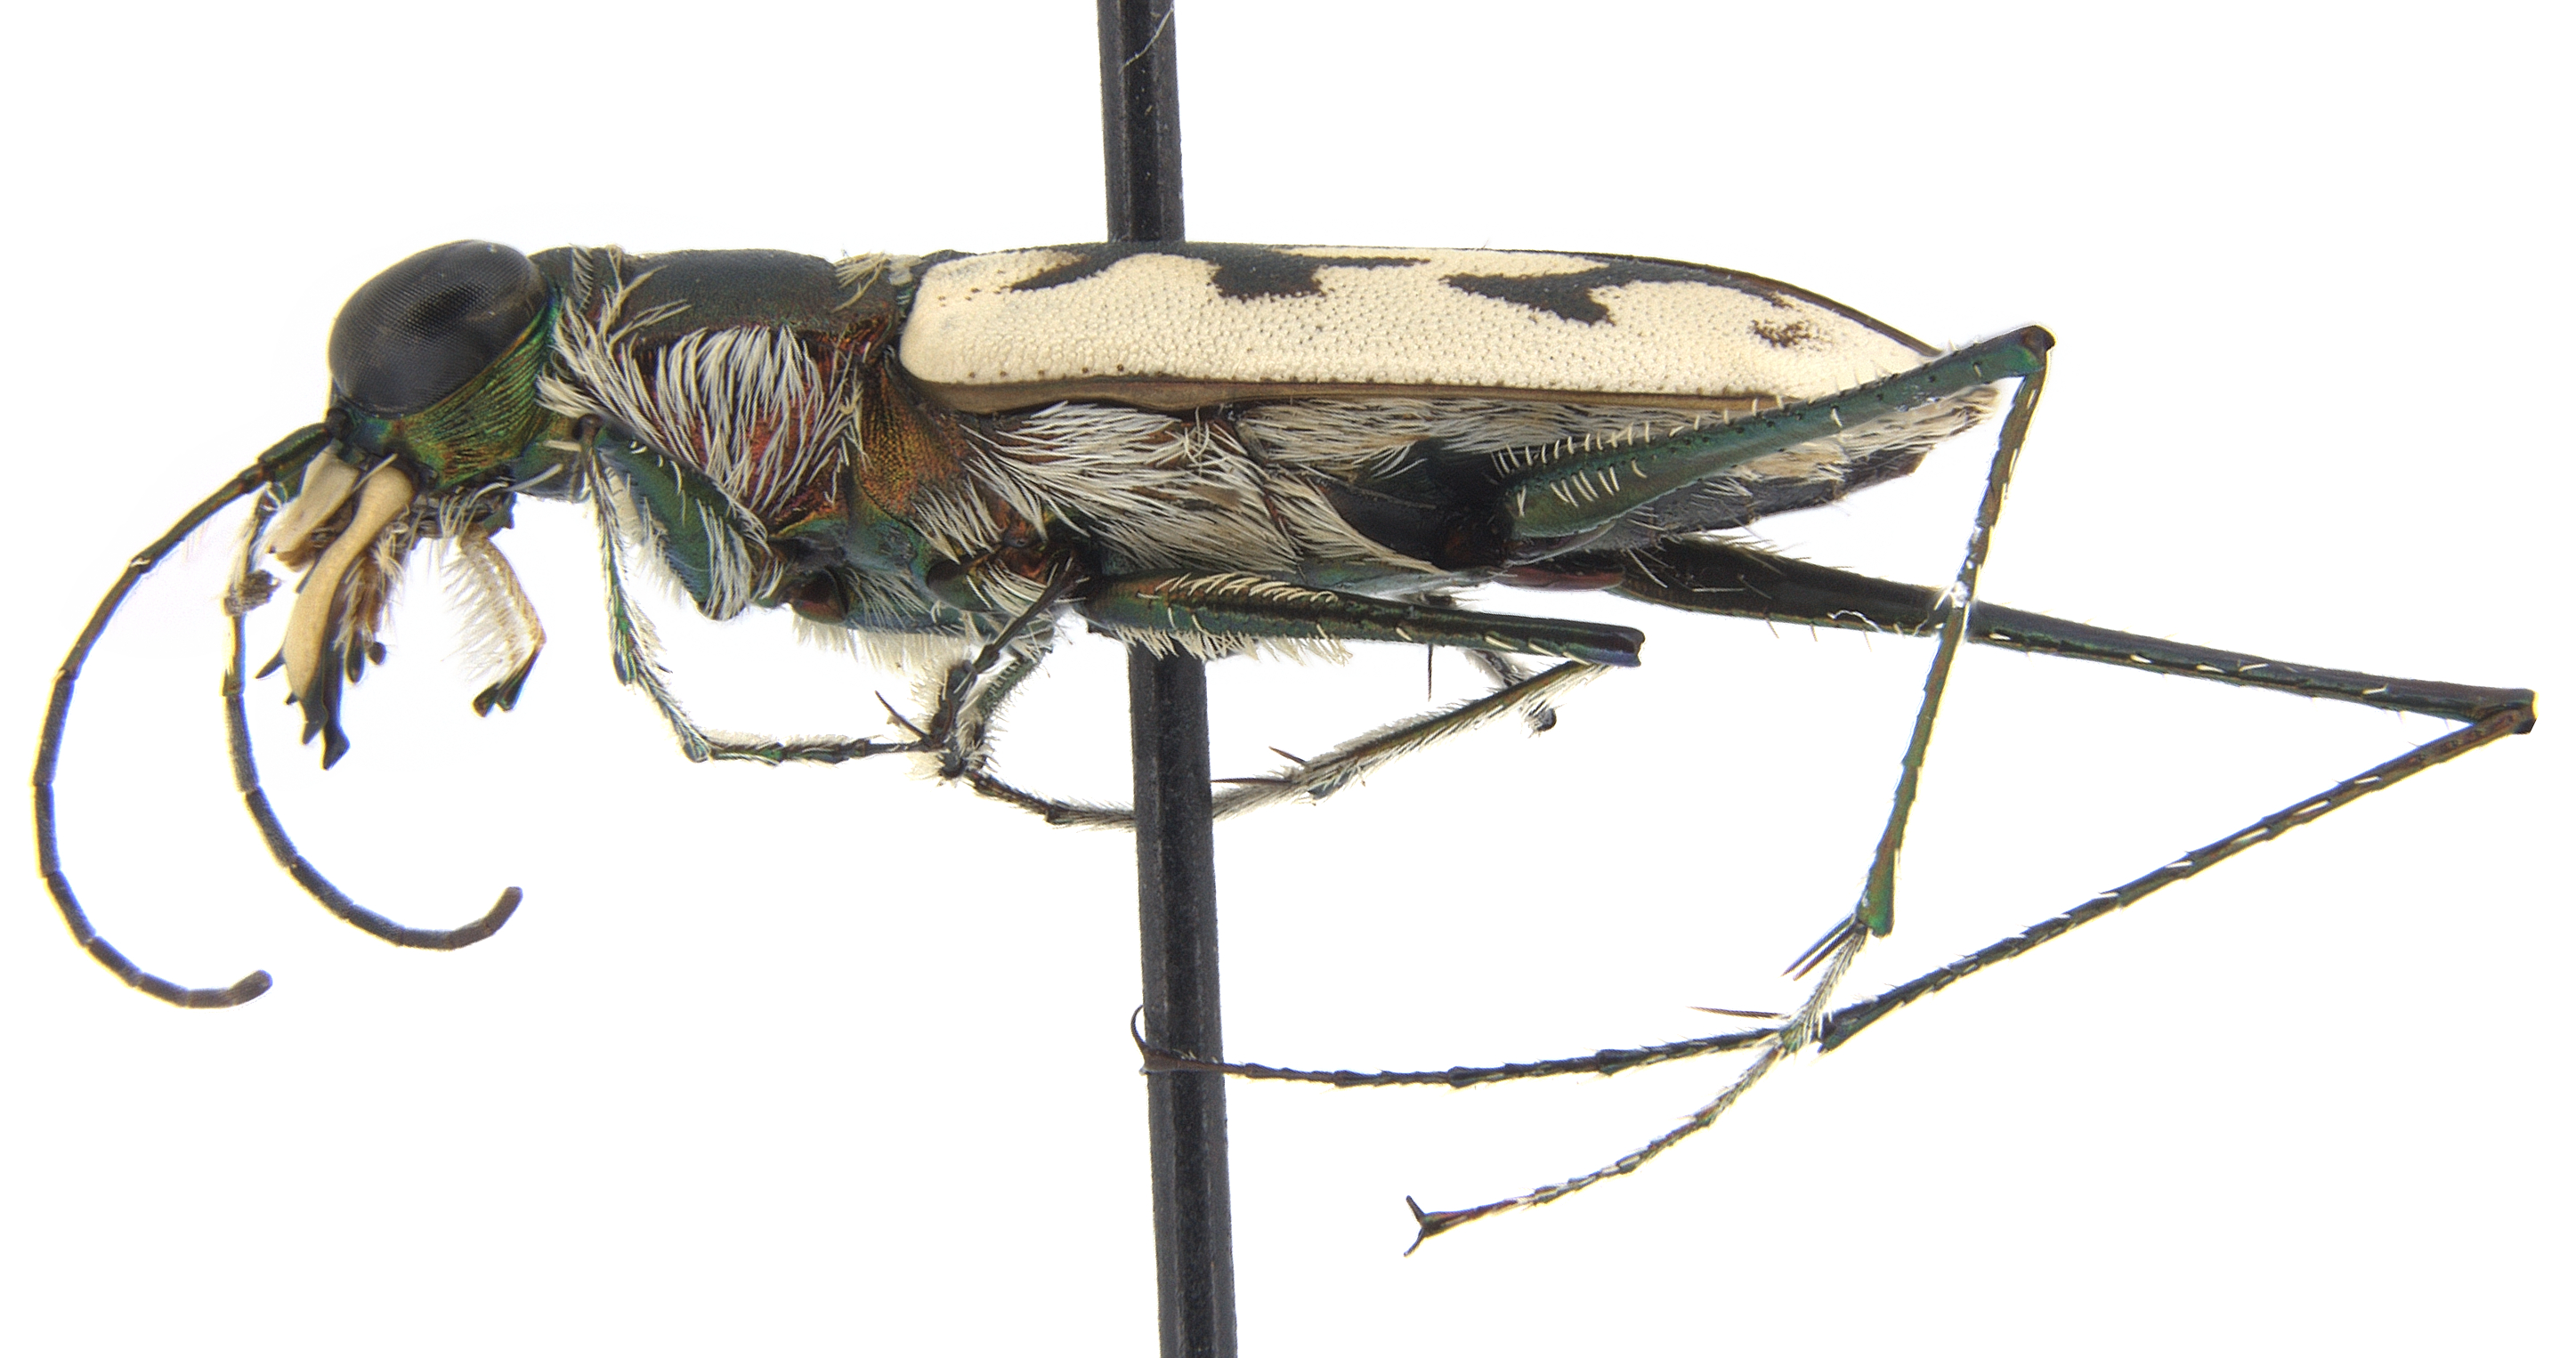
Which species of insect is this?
Opilidia leuconoe
